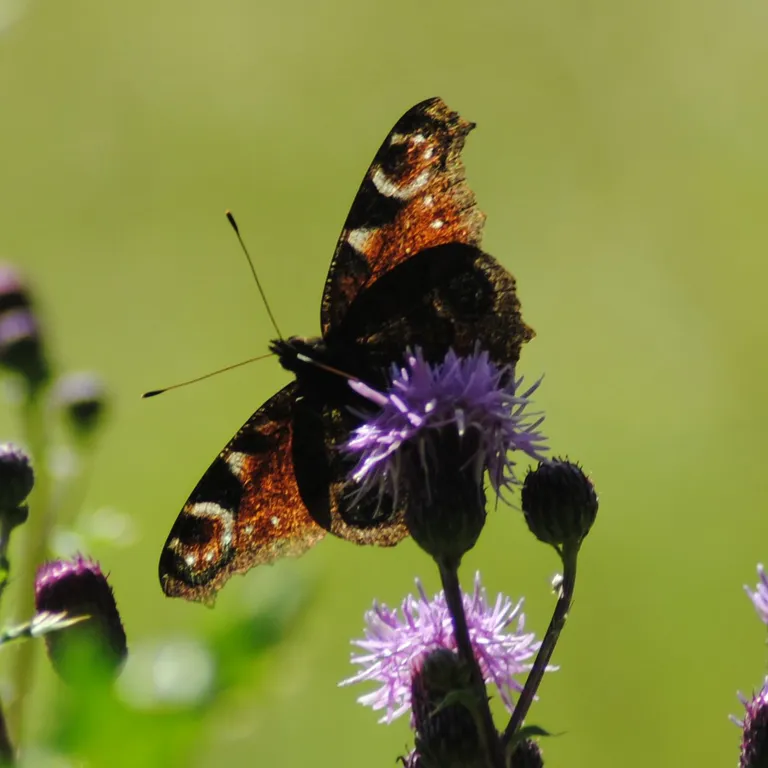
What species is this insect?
Aglais io
